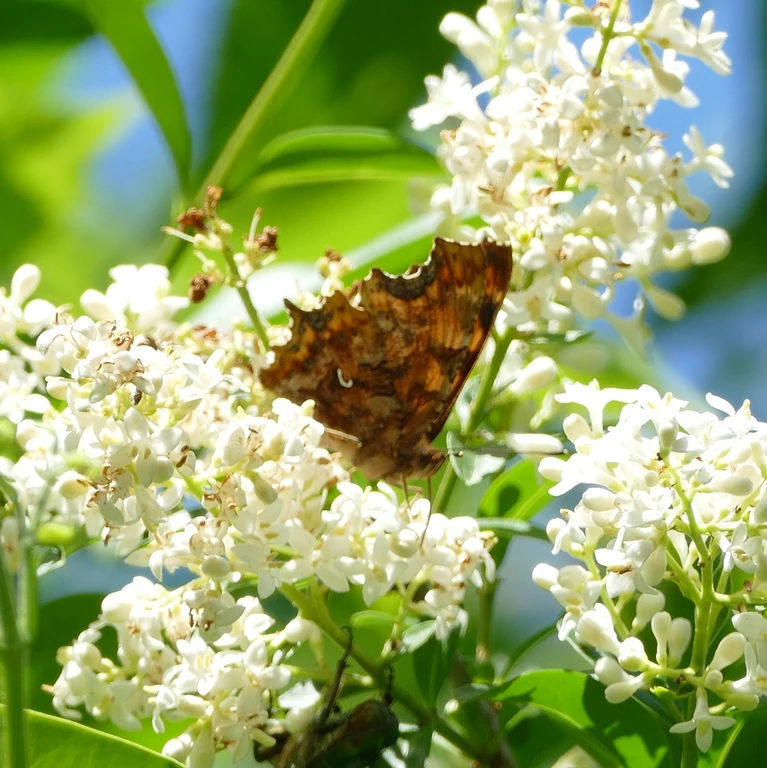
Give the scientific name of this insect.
Polygonia c-album
